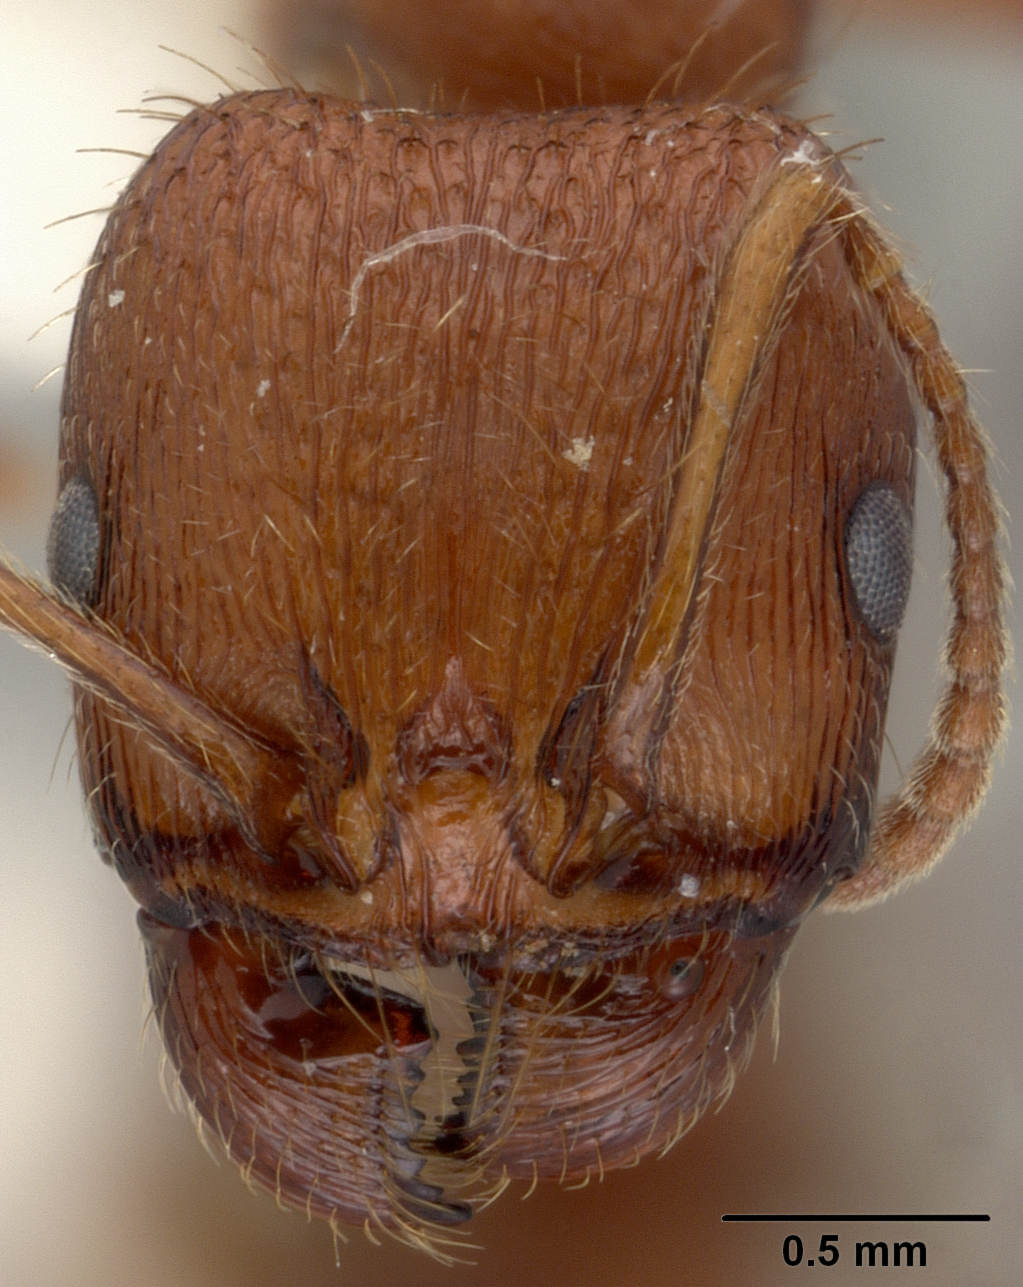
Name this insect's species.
Veromessor stoddardi
